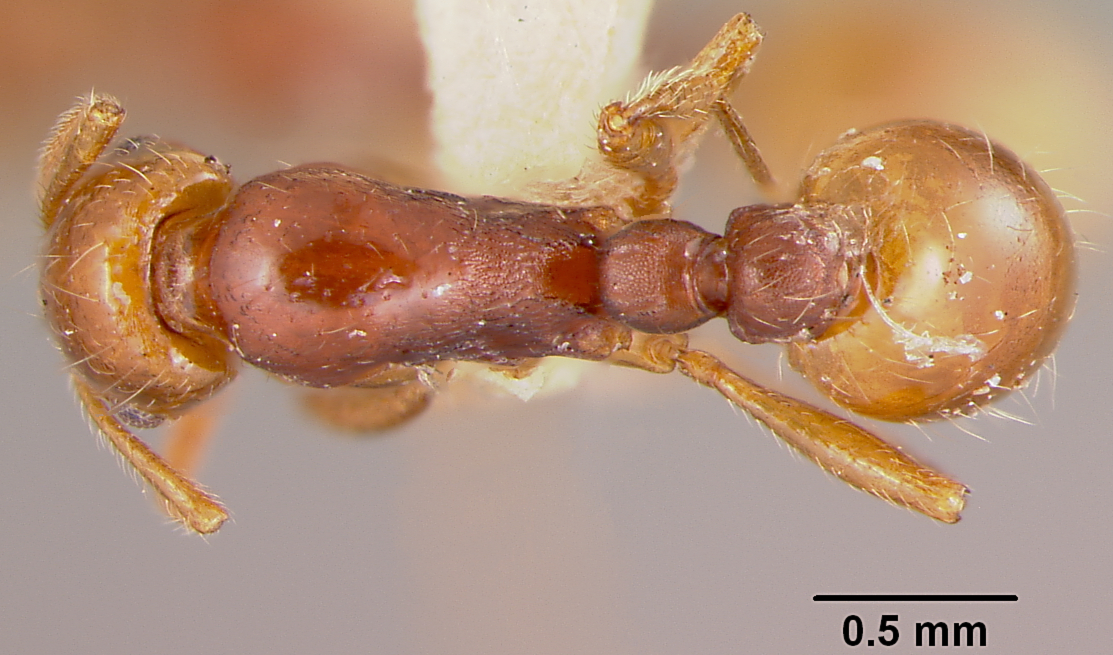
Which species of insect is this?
Monomorium insolescens
